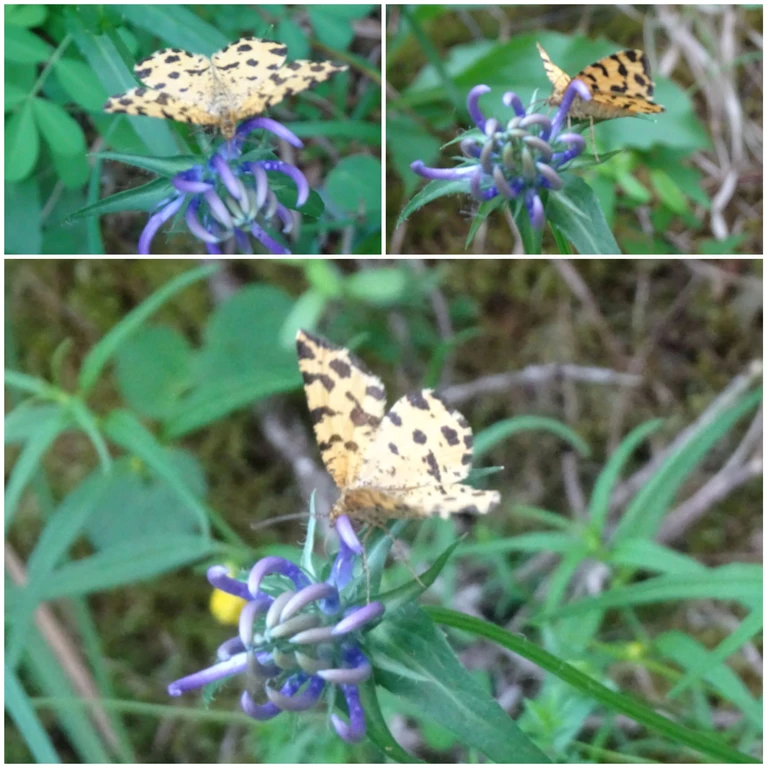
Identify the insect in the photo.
Pseudopanthera macularia
